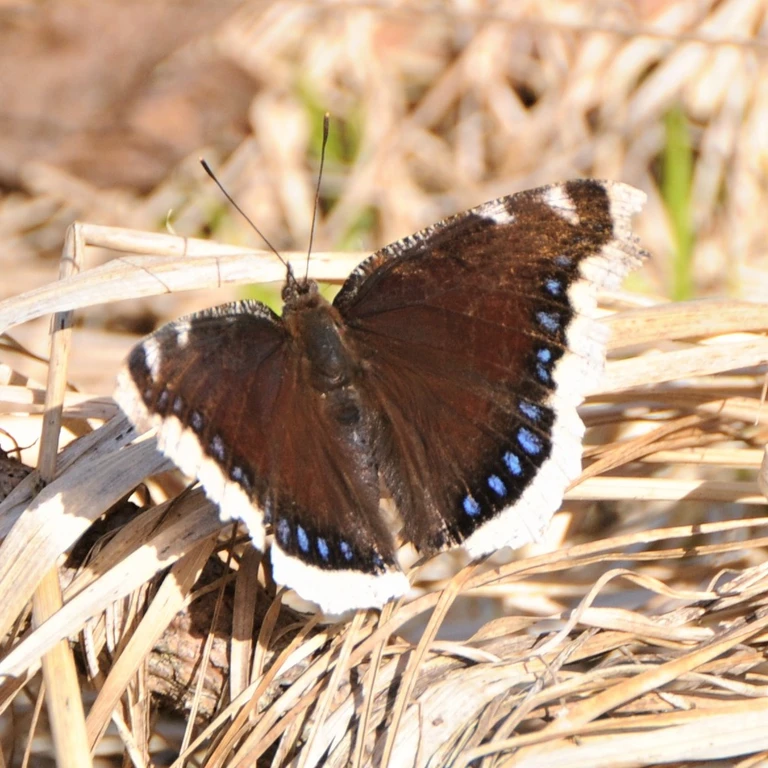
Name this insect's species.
Nymphalis antiopa
